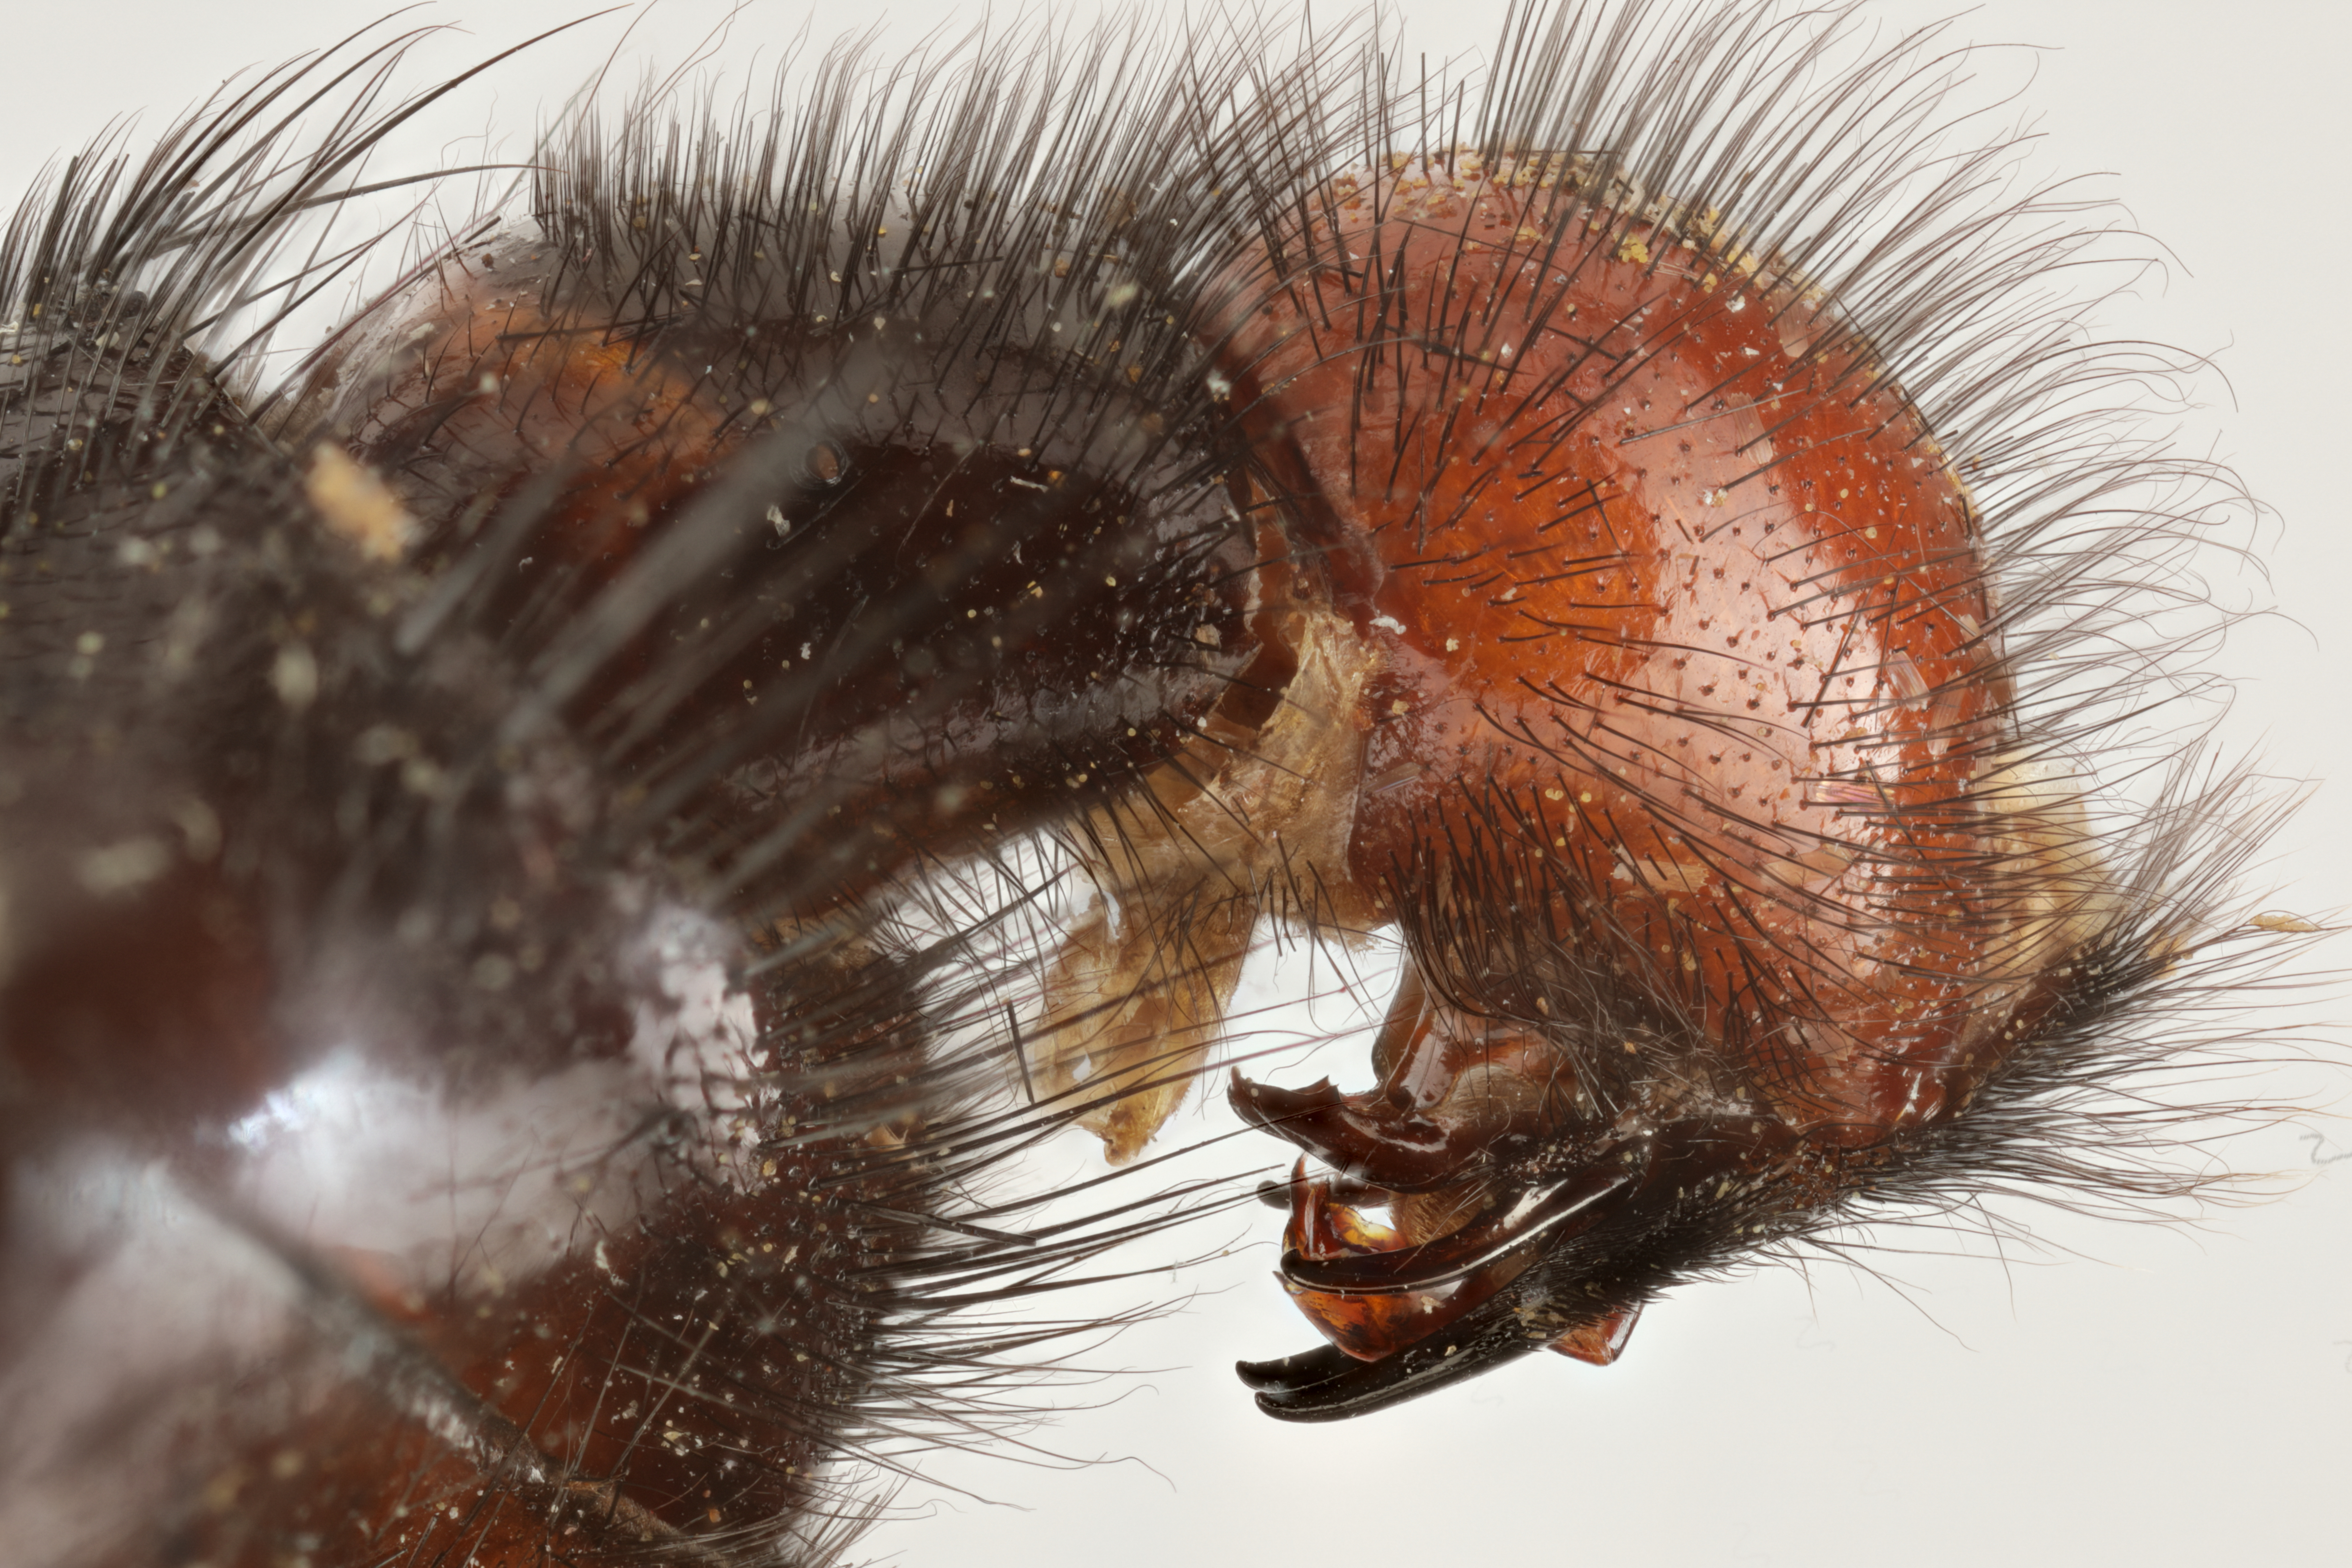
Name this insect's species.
Peckia satanica
